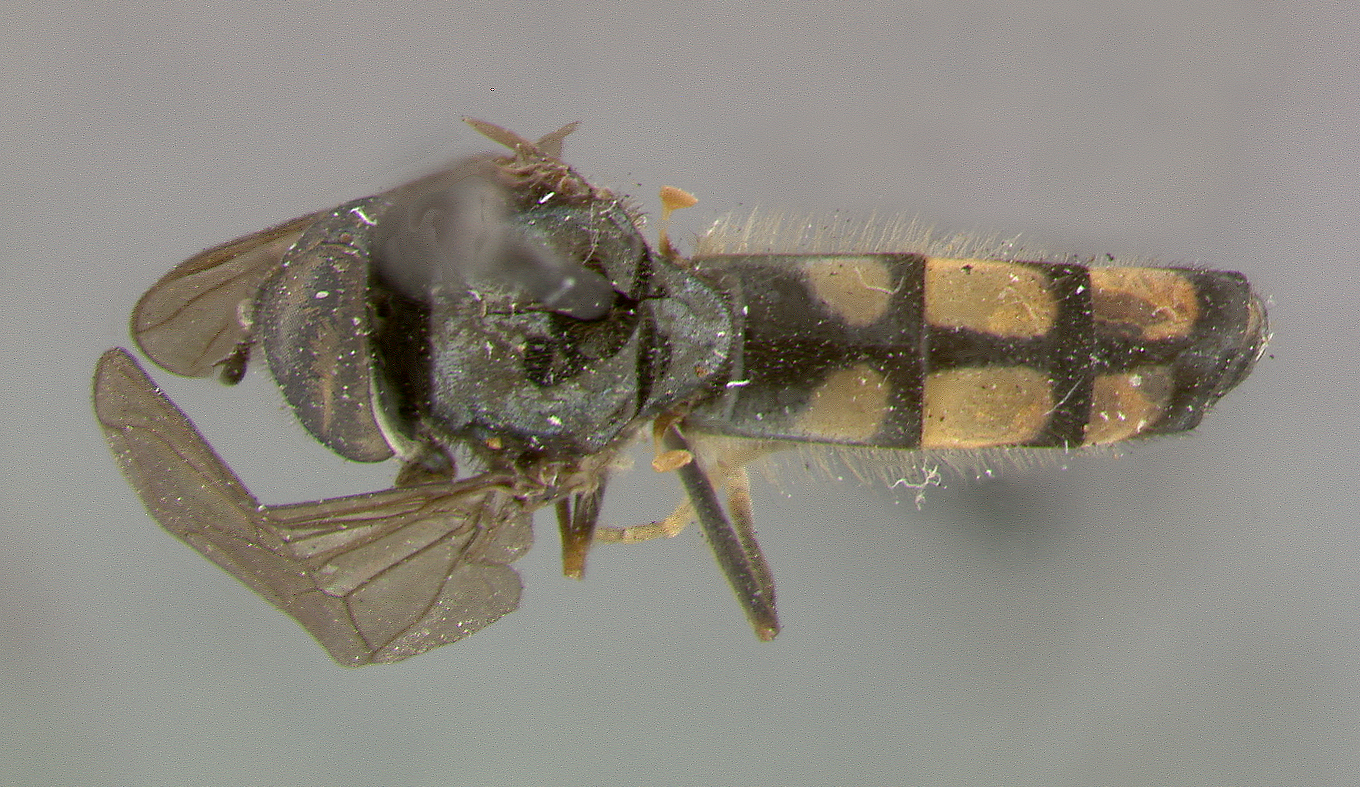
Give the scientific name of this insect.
Melanostoma melanderi
